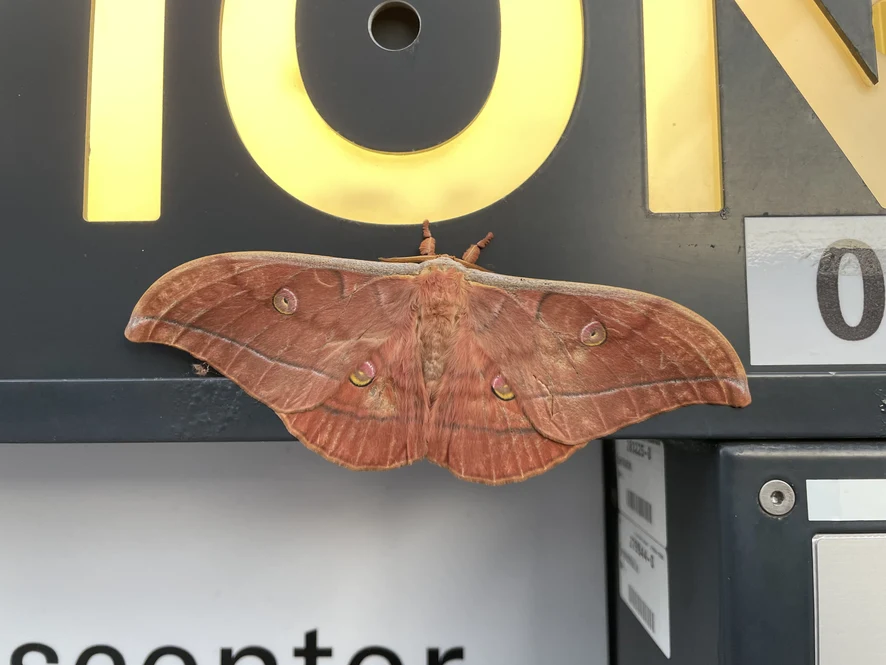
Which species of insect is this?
Antheraea yamamai
